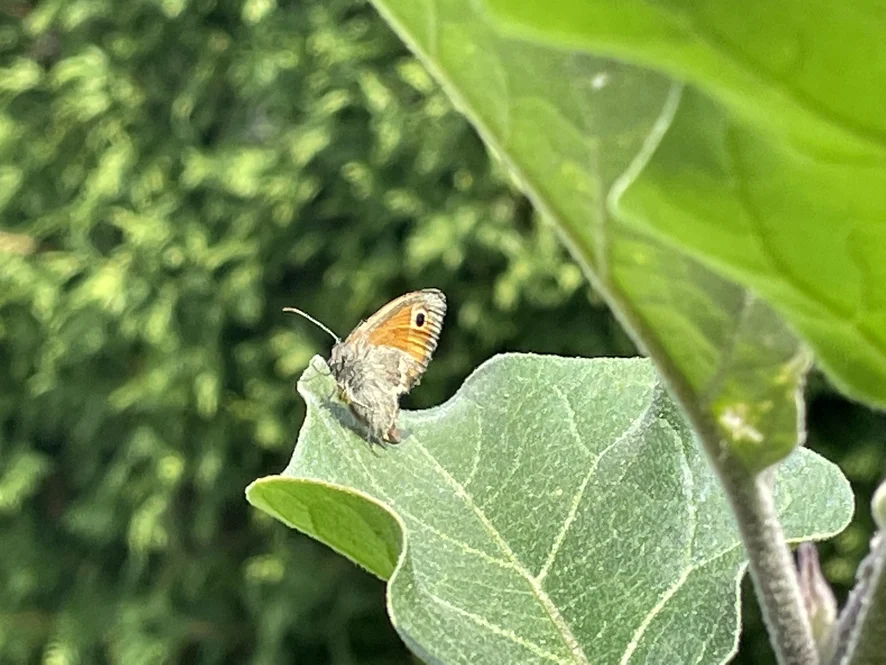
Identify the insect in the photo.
Coenonympha pamphilus
